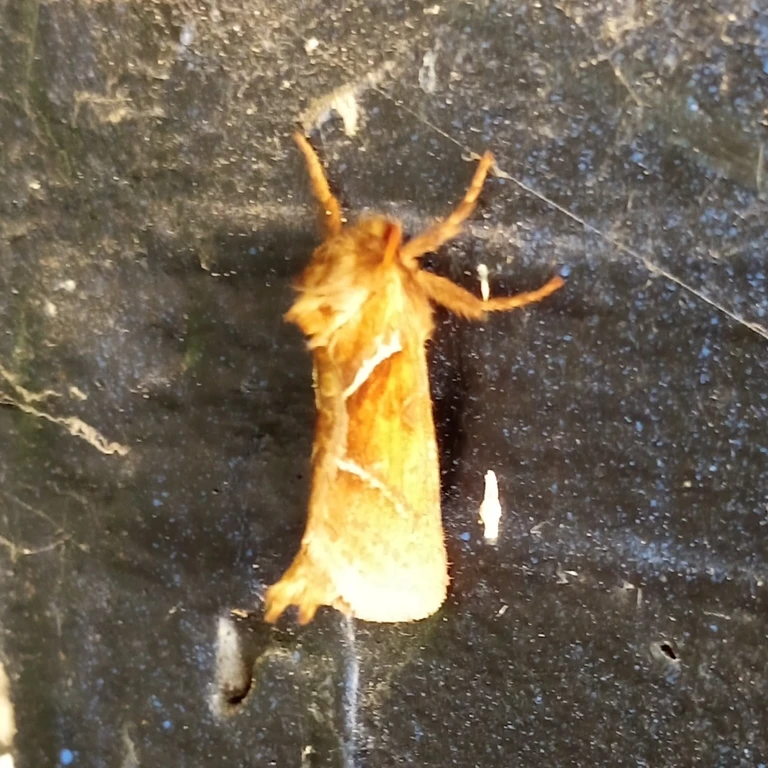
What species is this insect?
Triodia sylvina
